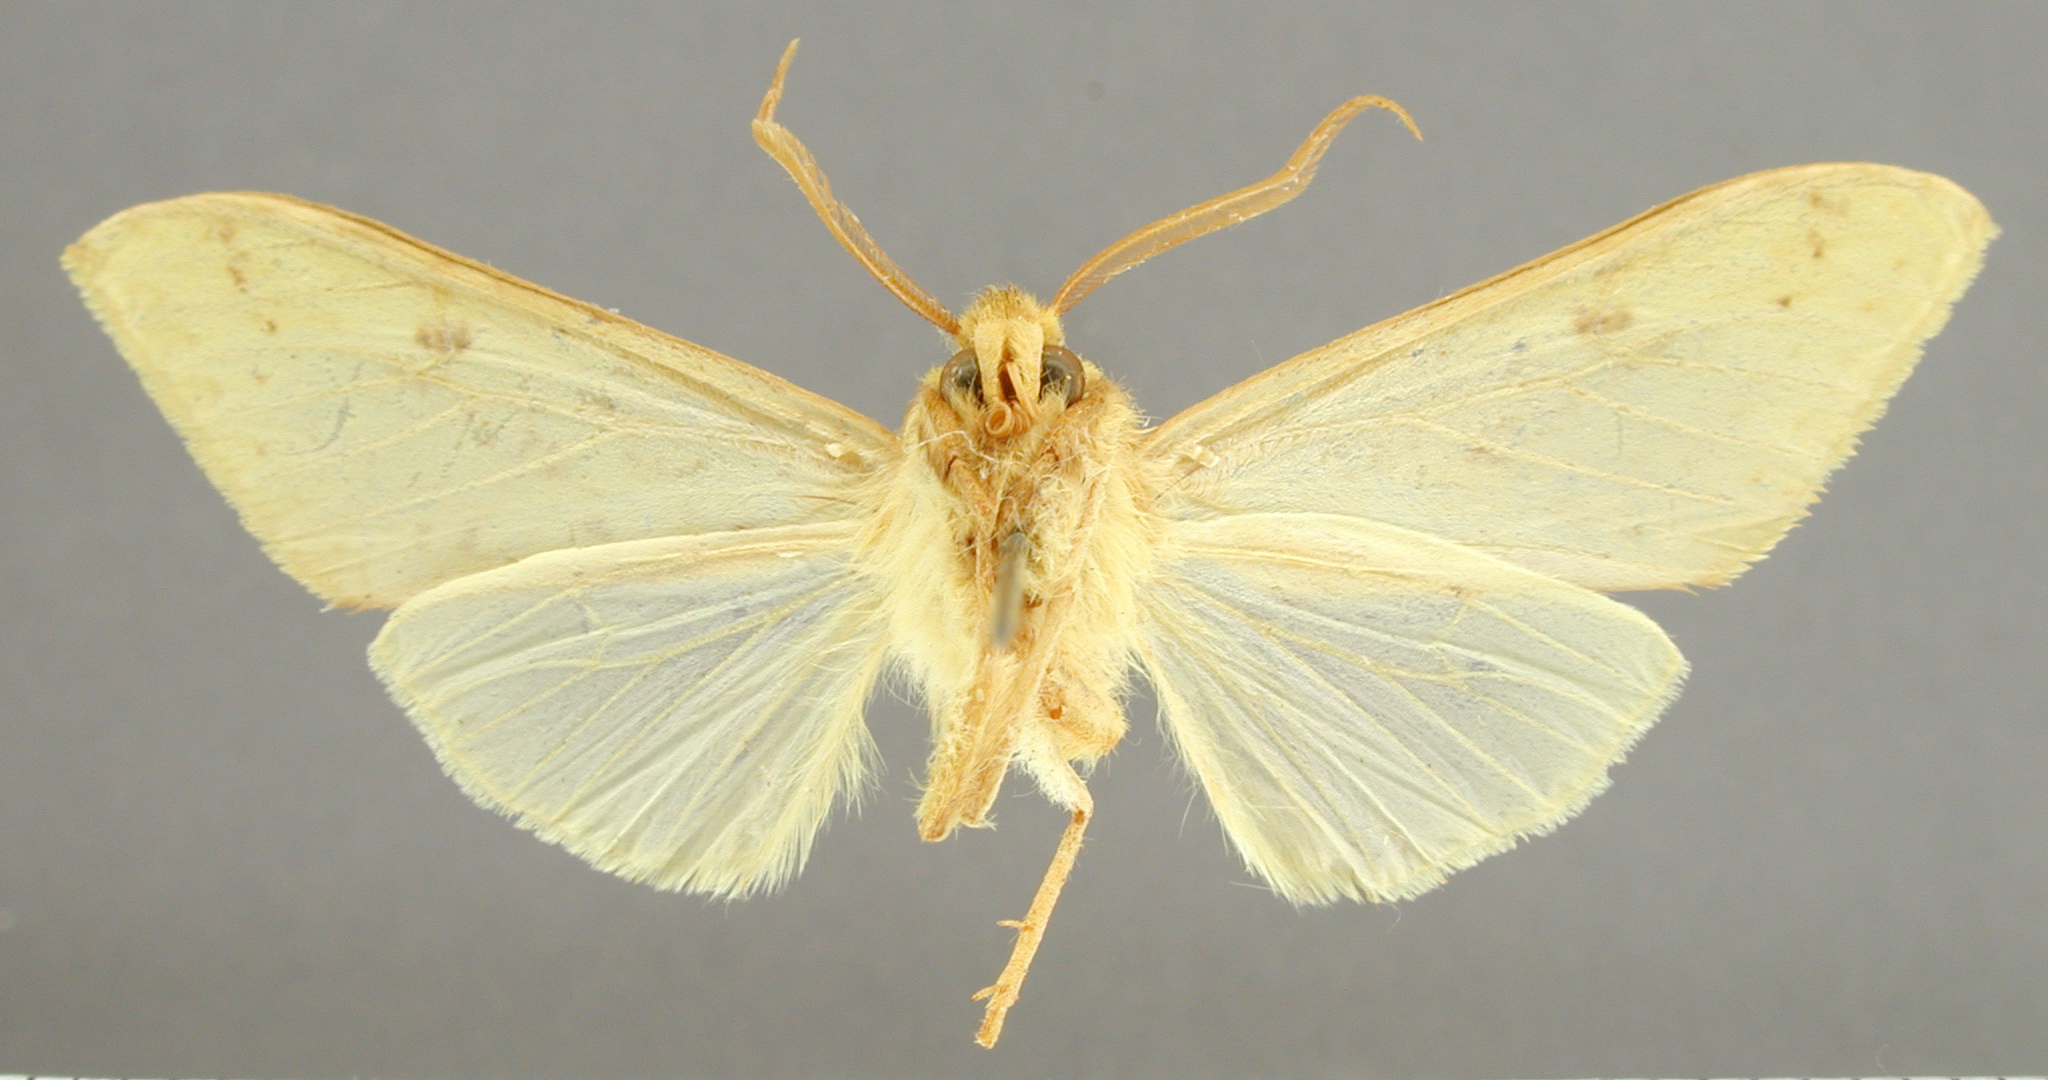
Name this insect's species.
Halisidota montana
